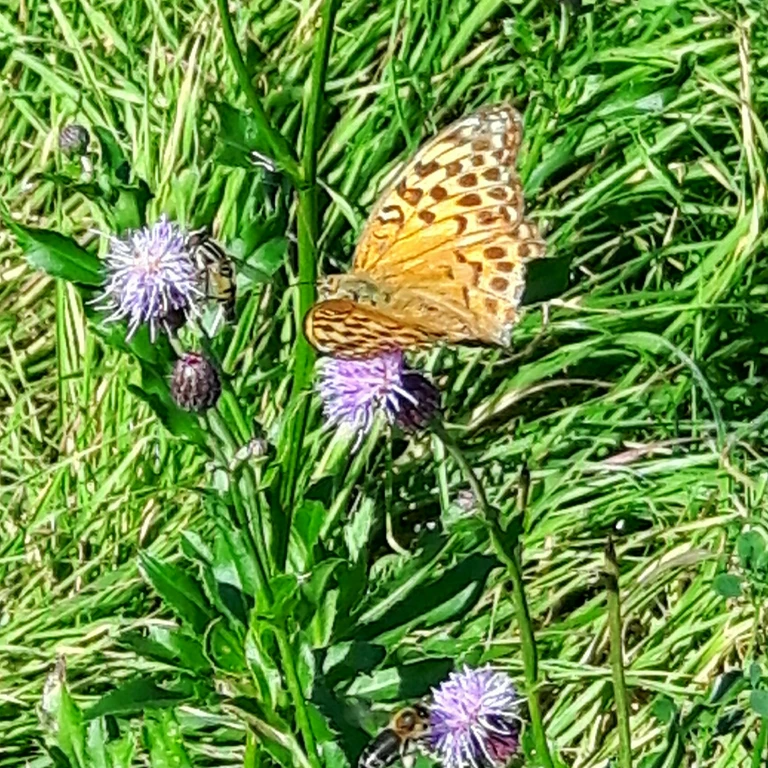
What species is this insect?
Argynnis paphia
